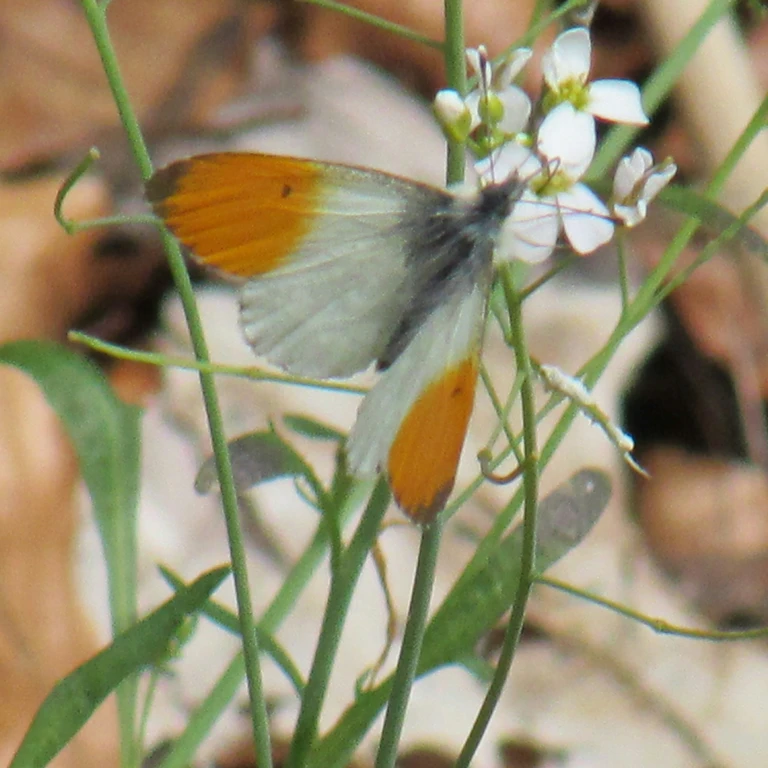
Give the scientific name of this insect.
Anthocharis cardamines
